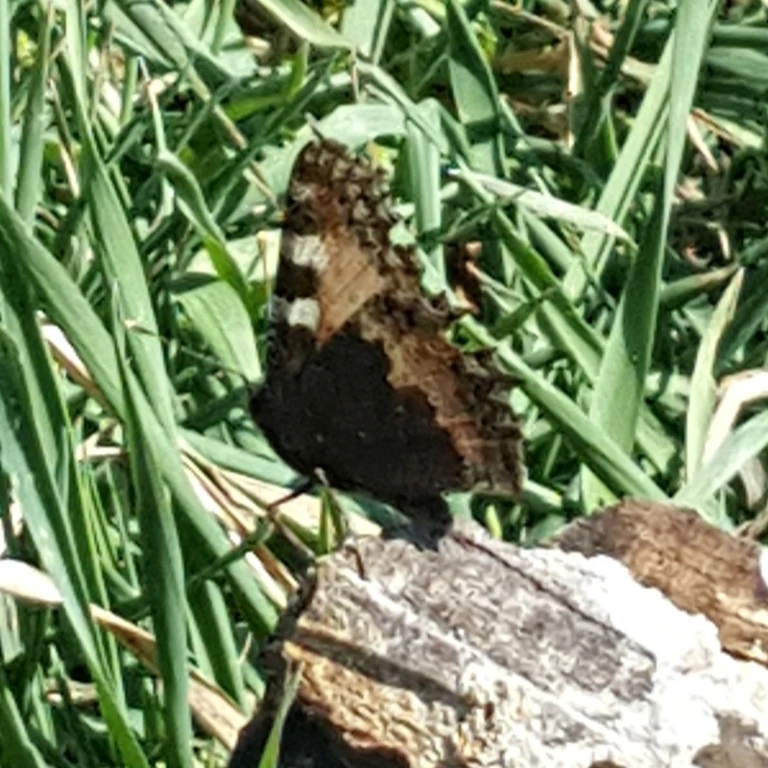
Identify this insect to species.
Aglais urticae
